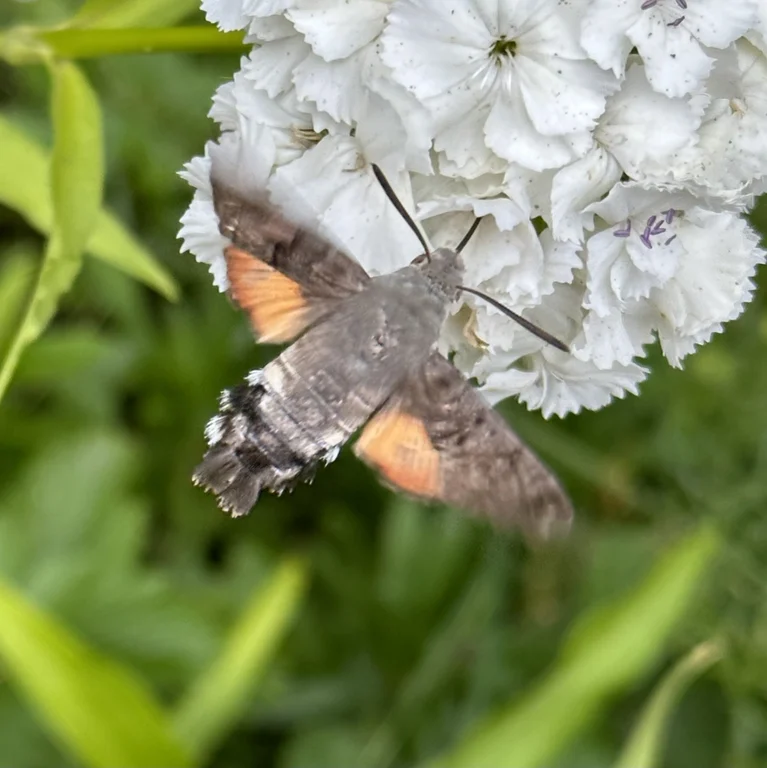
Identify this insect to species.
Macroglossum stellatarum
